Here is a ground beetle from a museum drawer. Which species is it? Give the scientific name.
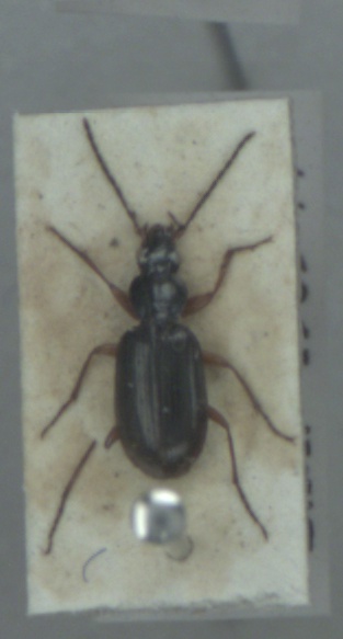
Agonum thoreyi
